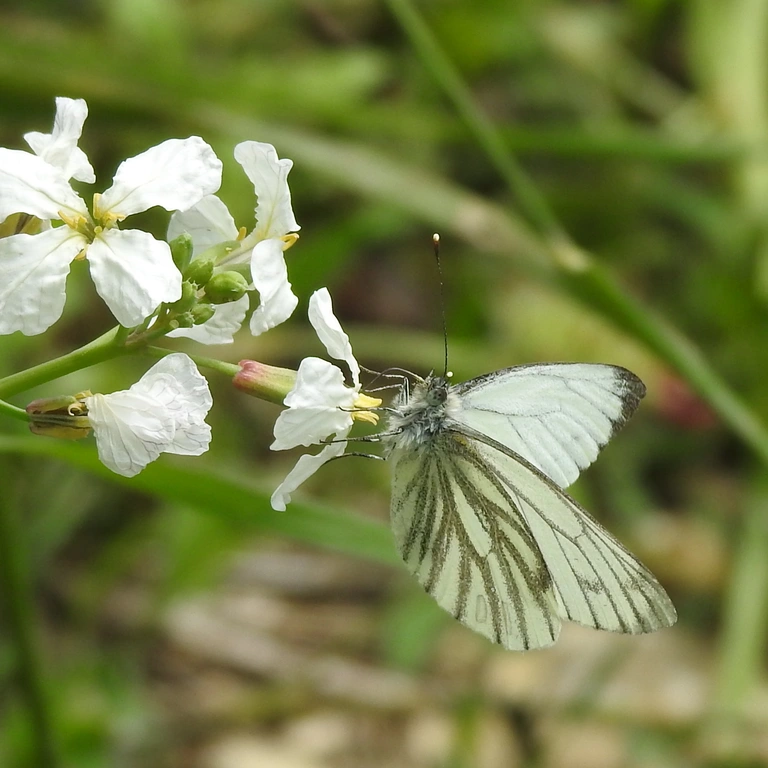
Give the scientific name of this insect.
Pieris napi
